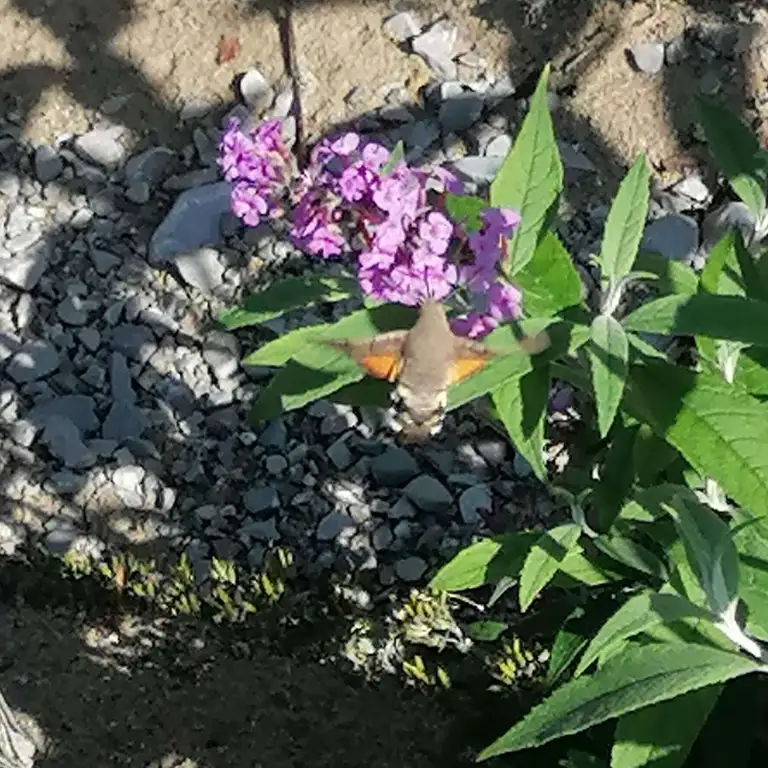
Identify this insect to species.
Macroglossum stellatarum
